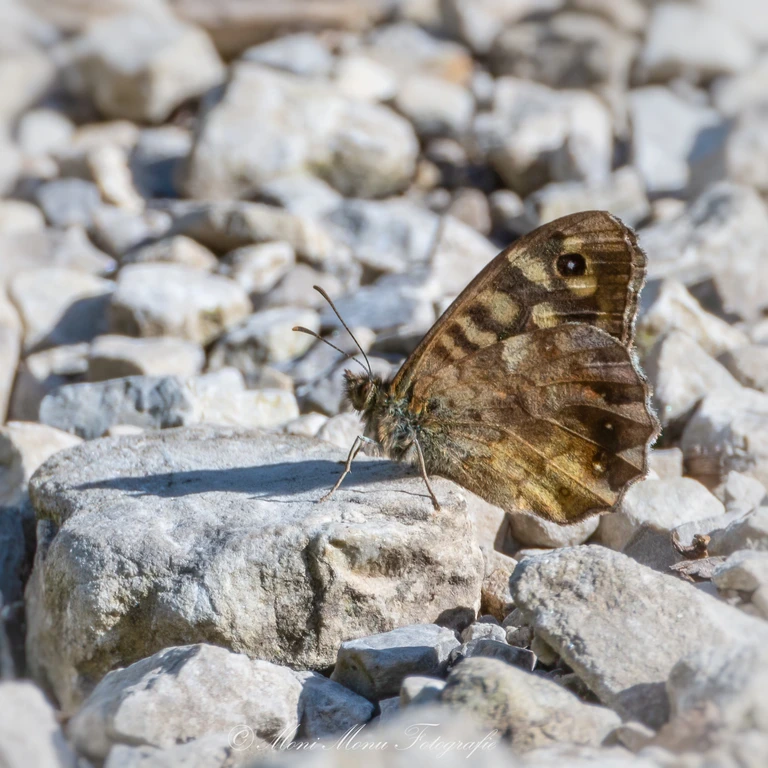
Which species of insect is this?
Pararge aegeria
